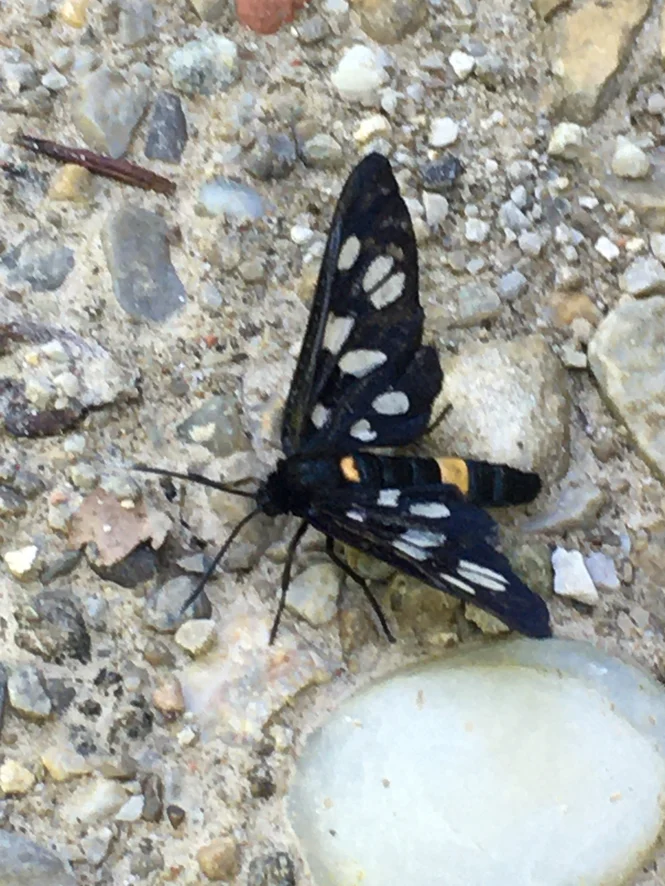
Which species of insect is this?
Amata phegea
